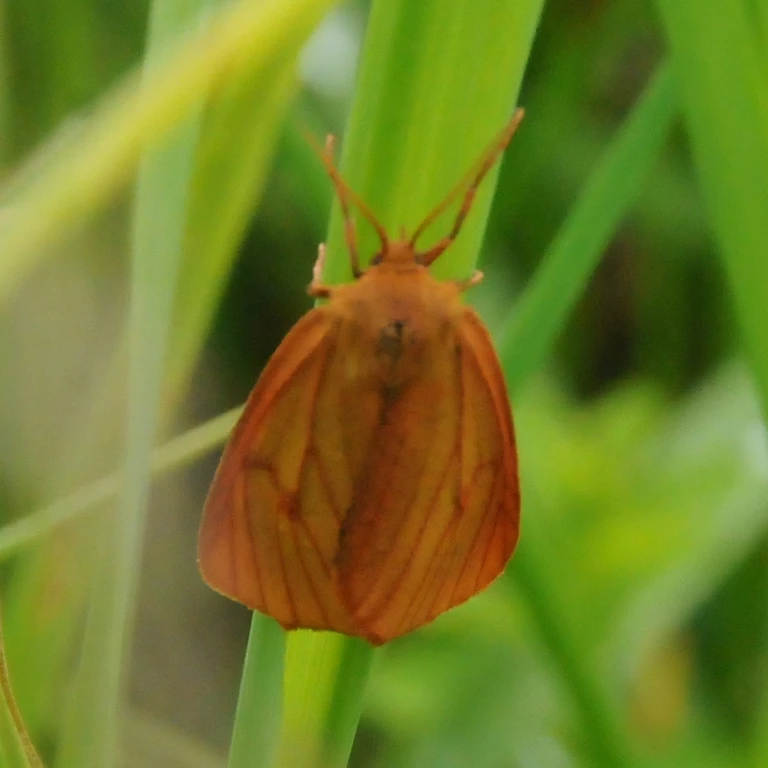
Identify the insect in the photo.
Diacrisia sannio
